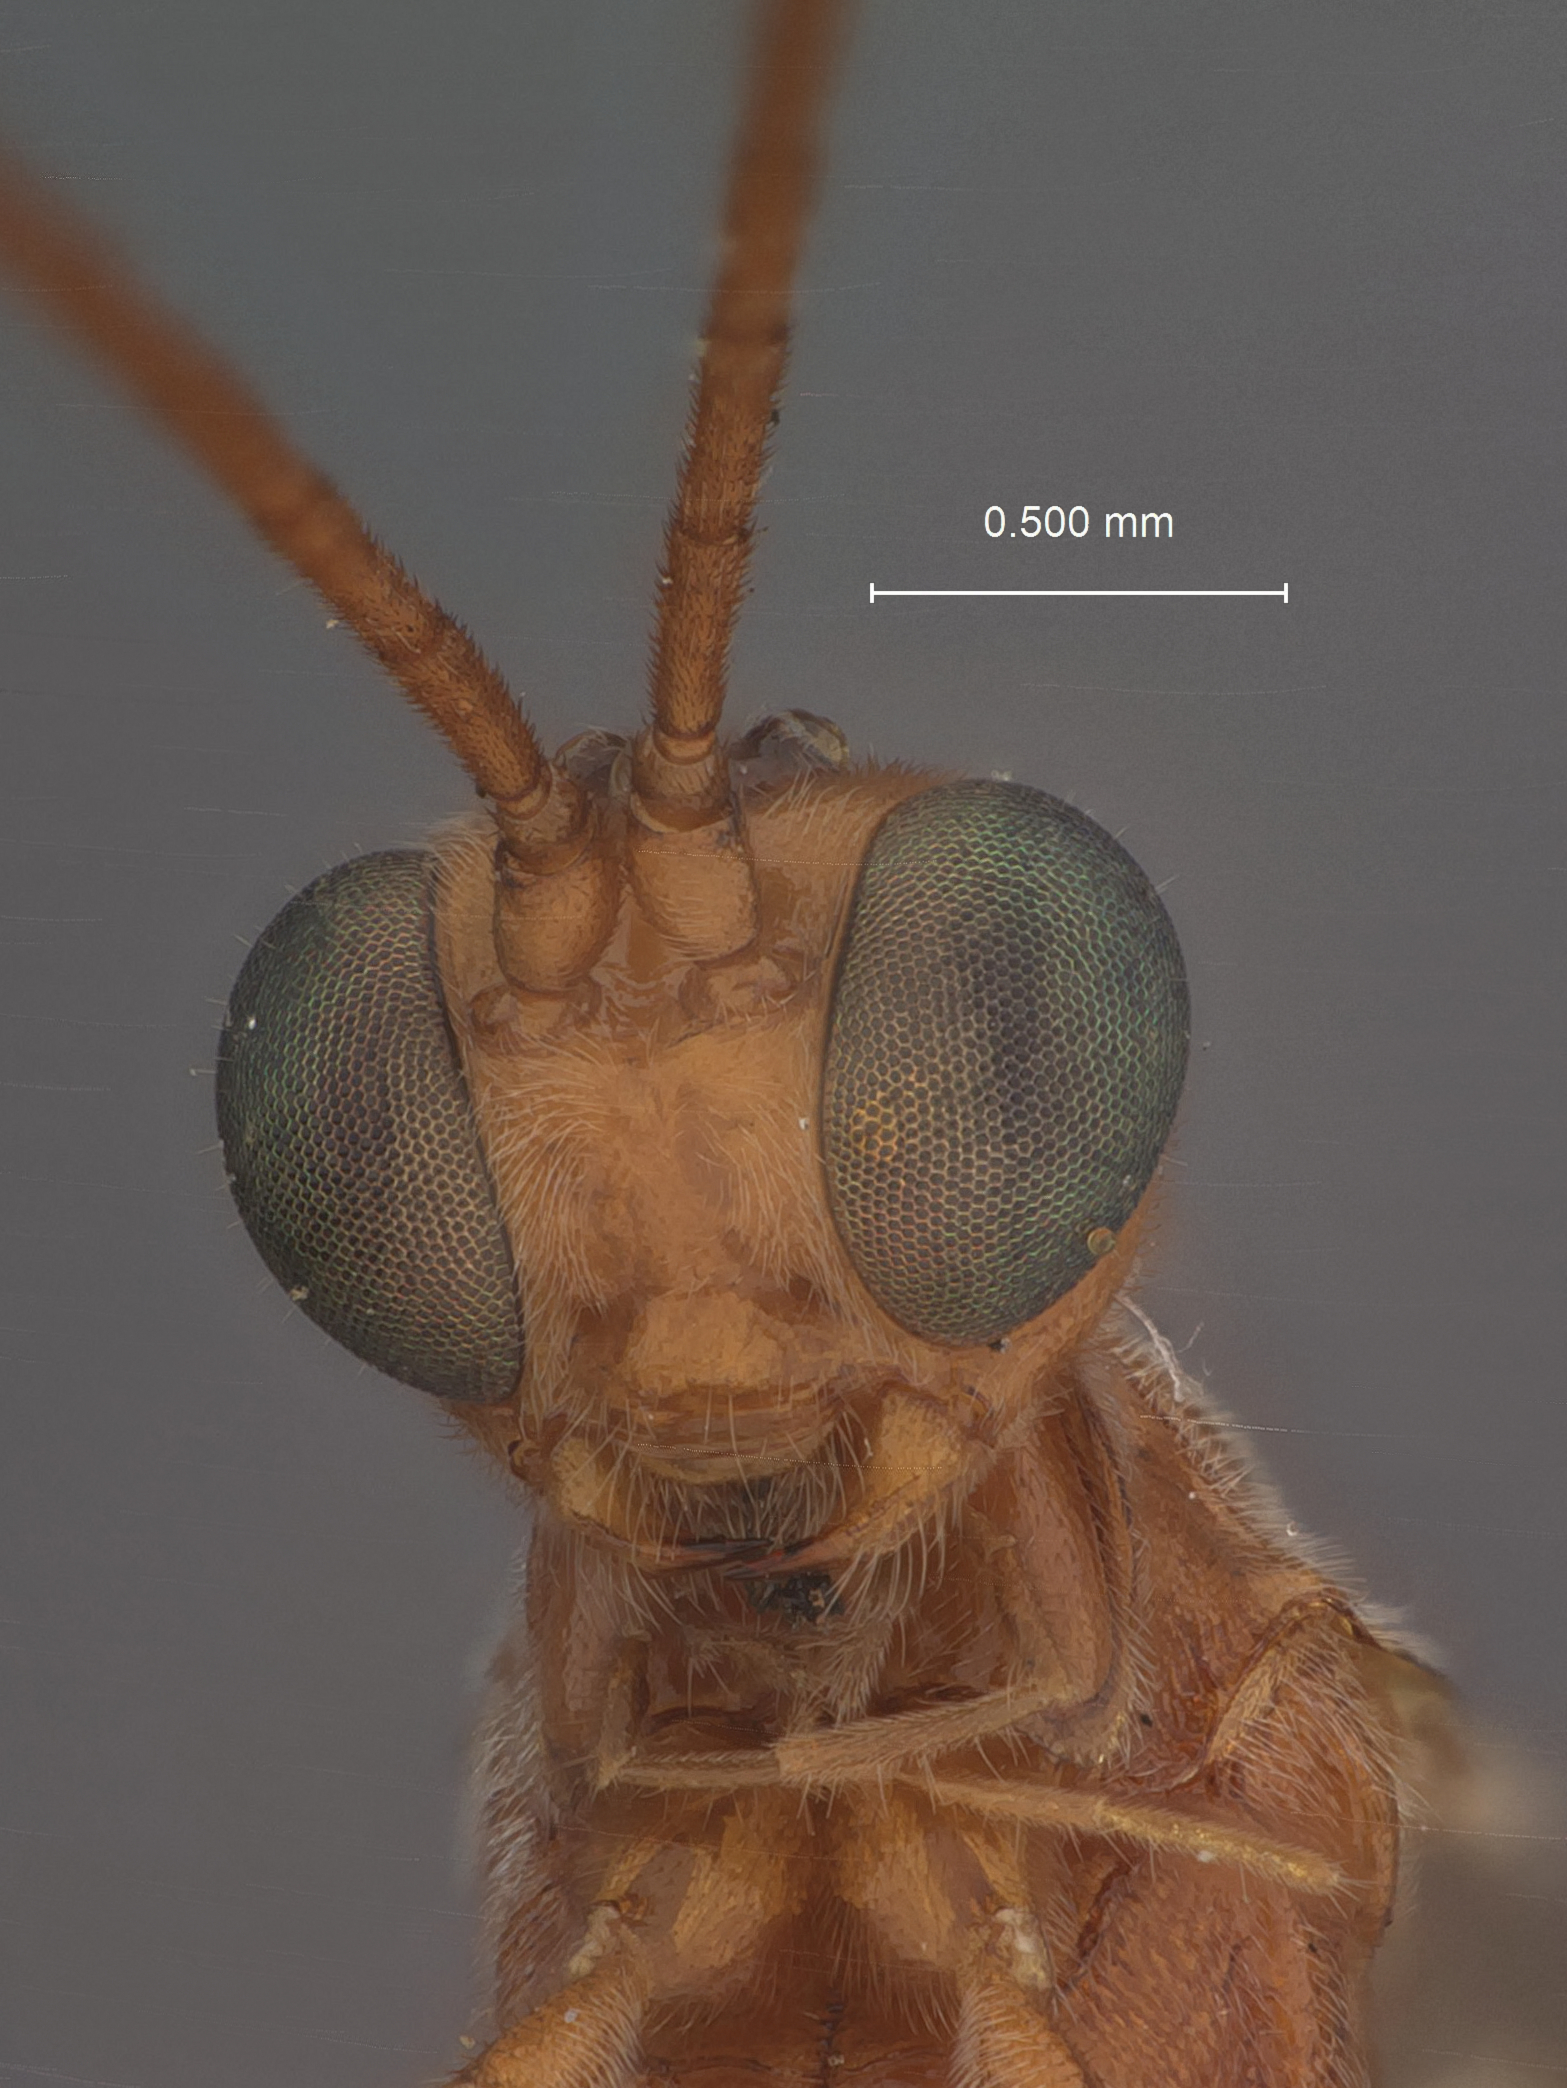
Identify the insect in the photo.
Meteorus reticulatus
